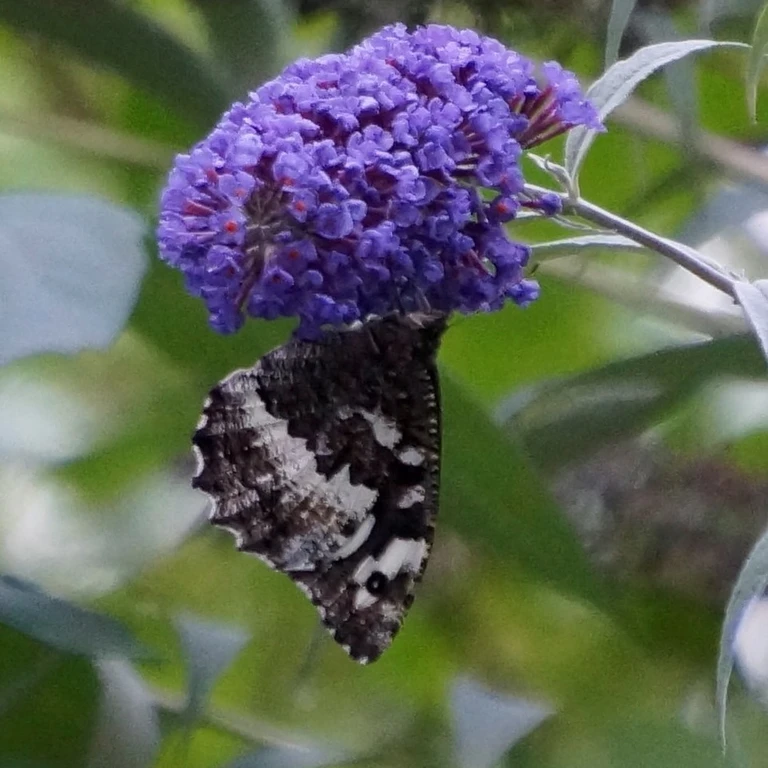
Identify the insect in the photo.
Brintesia circe
